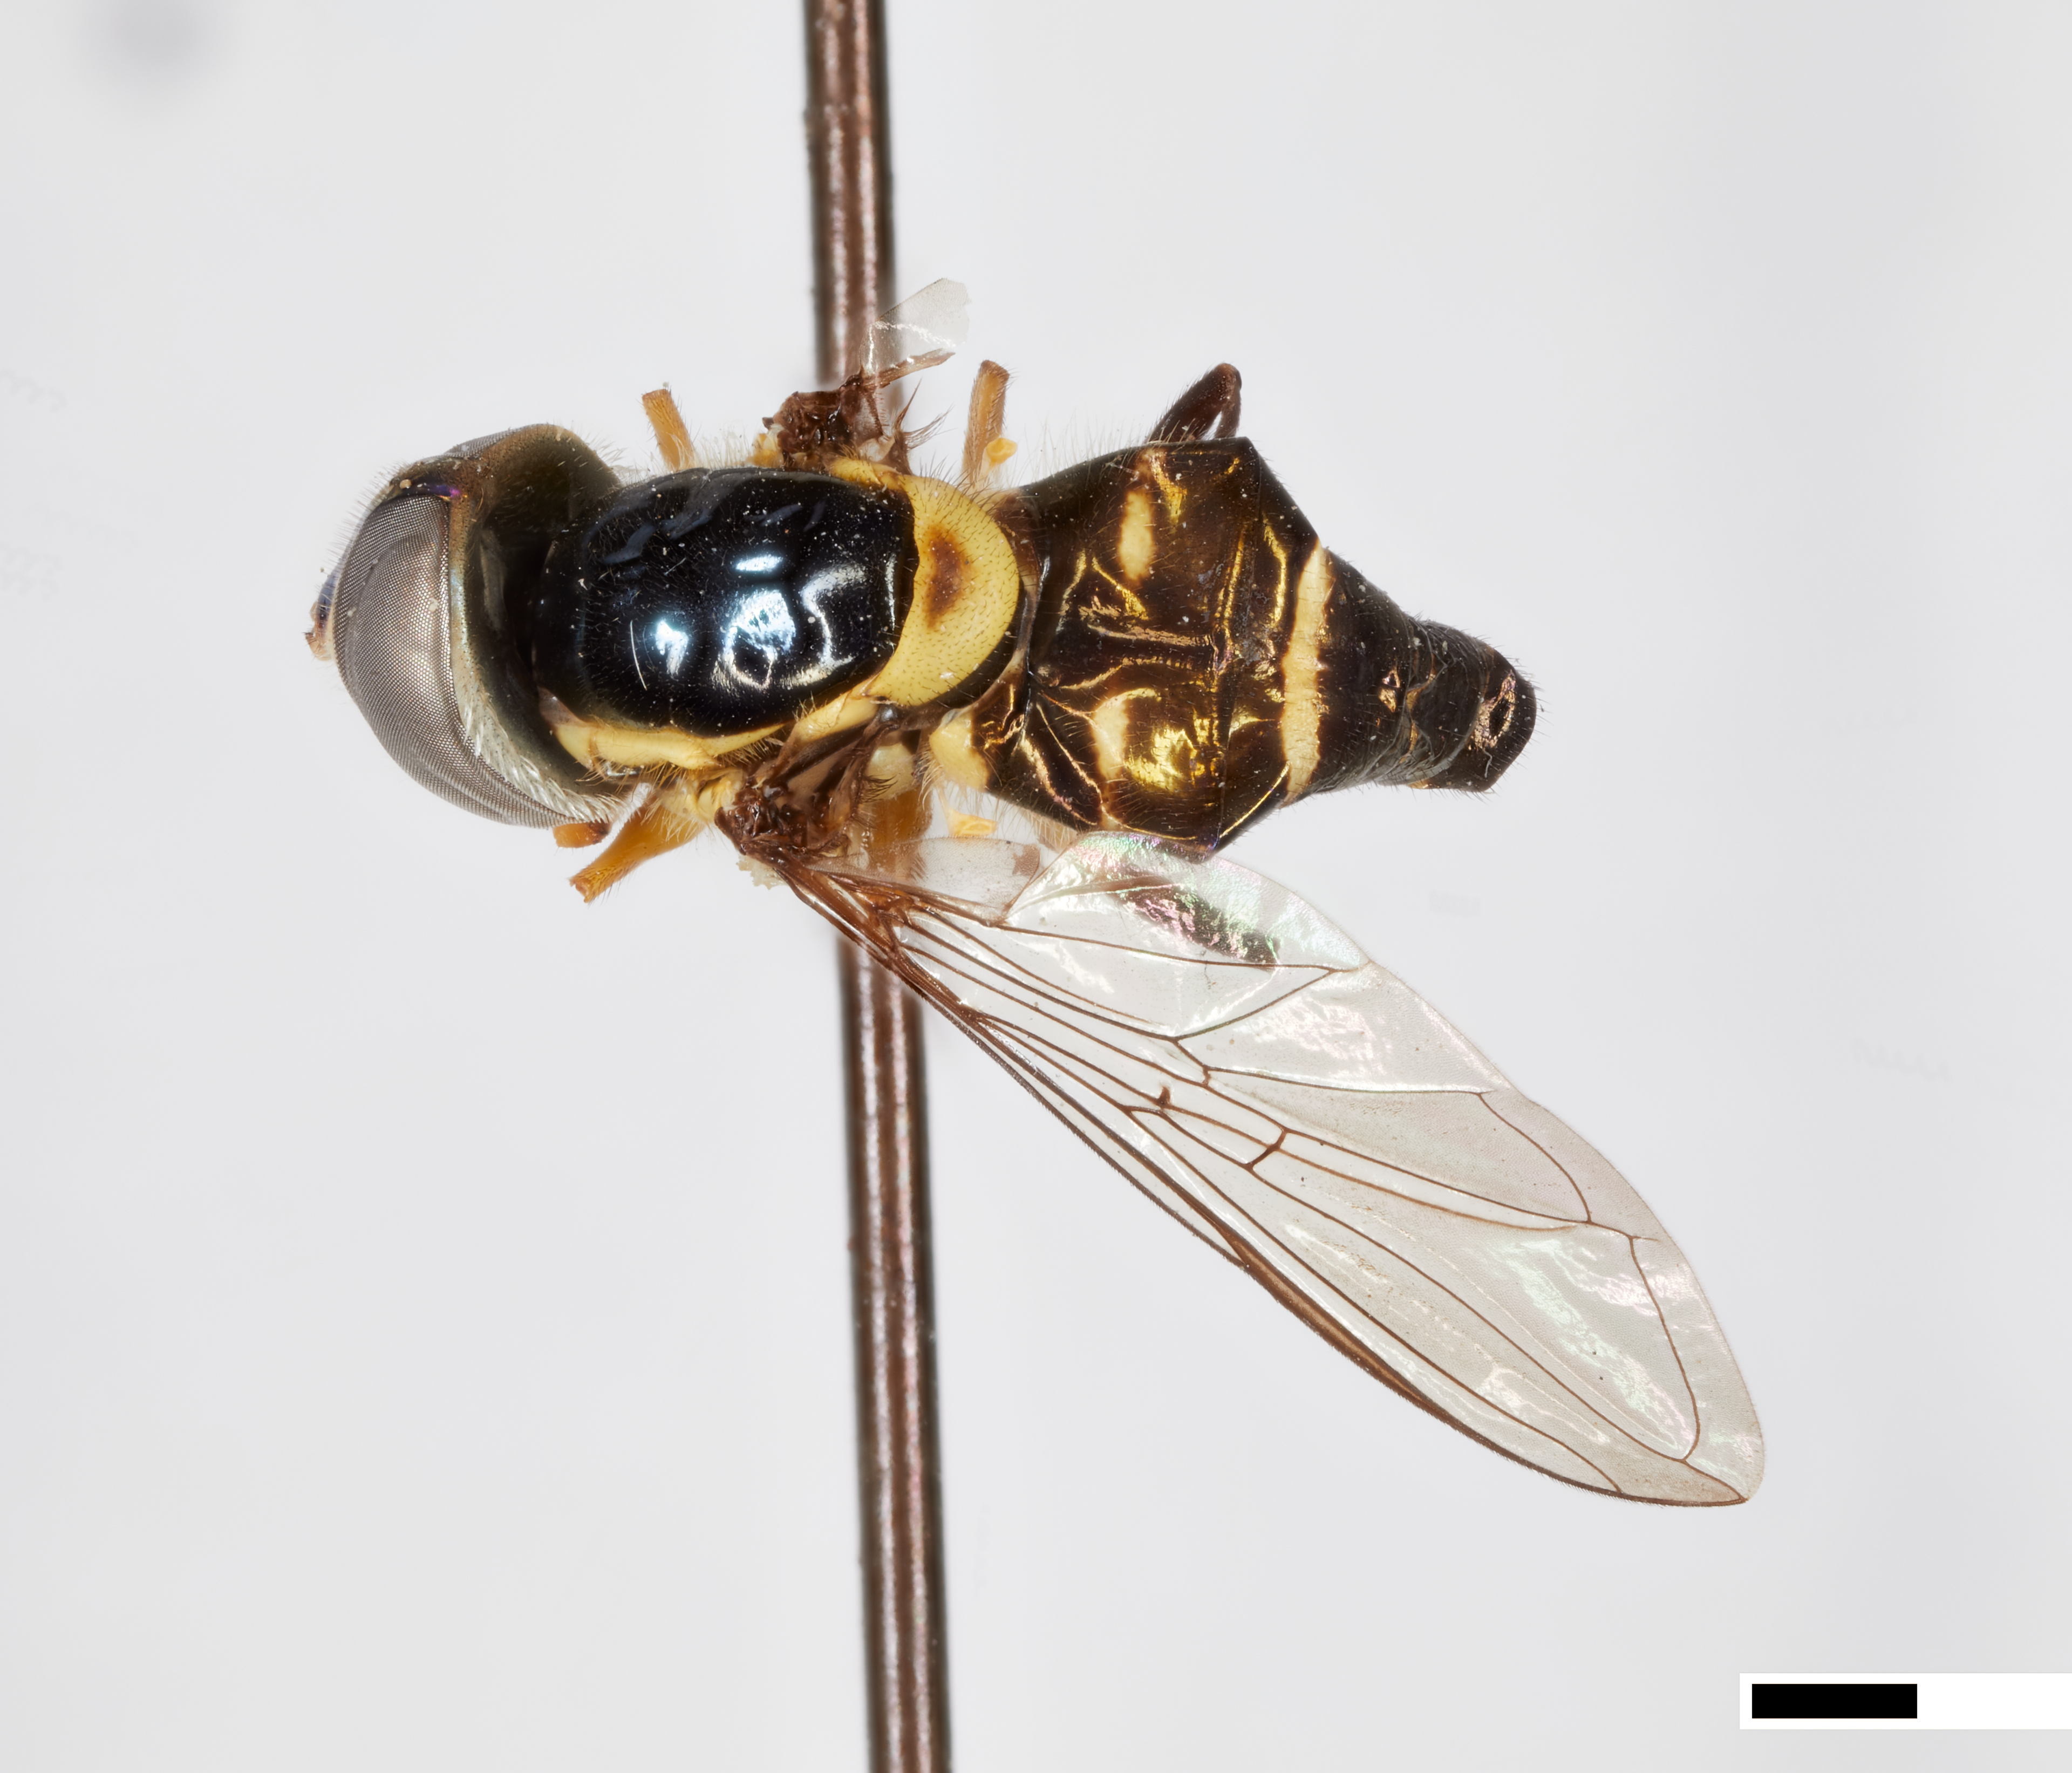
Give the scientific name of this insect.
Epistrophe longulus
